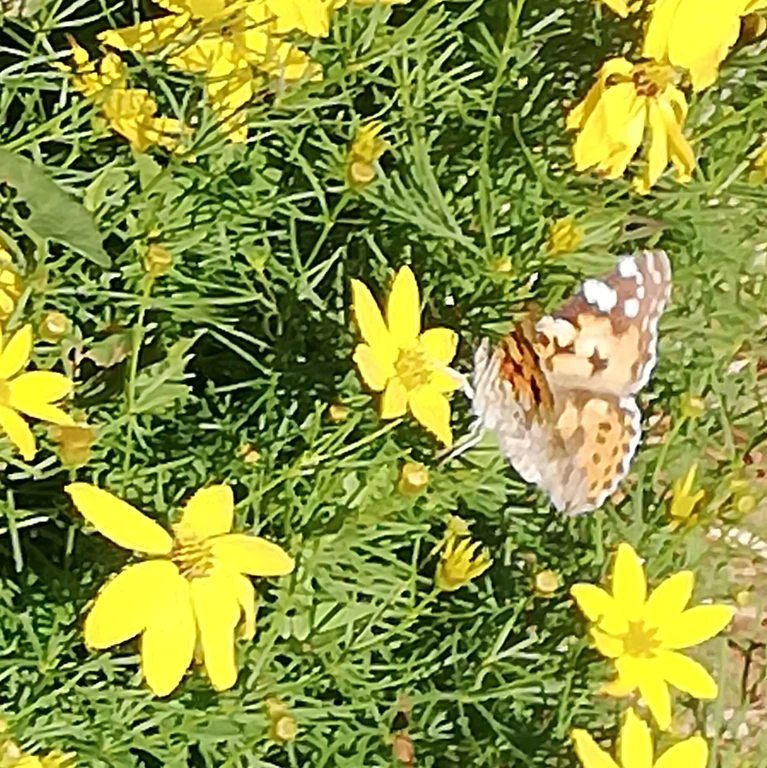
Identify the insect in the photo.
Vanessa cardui
